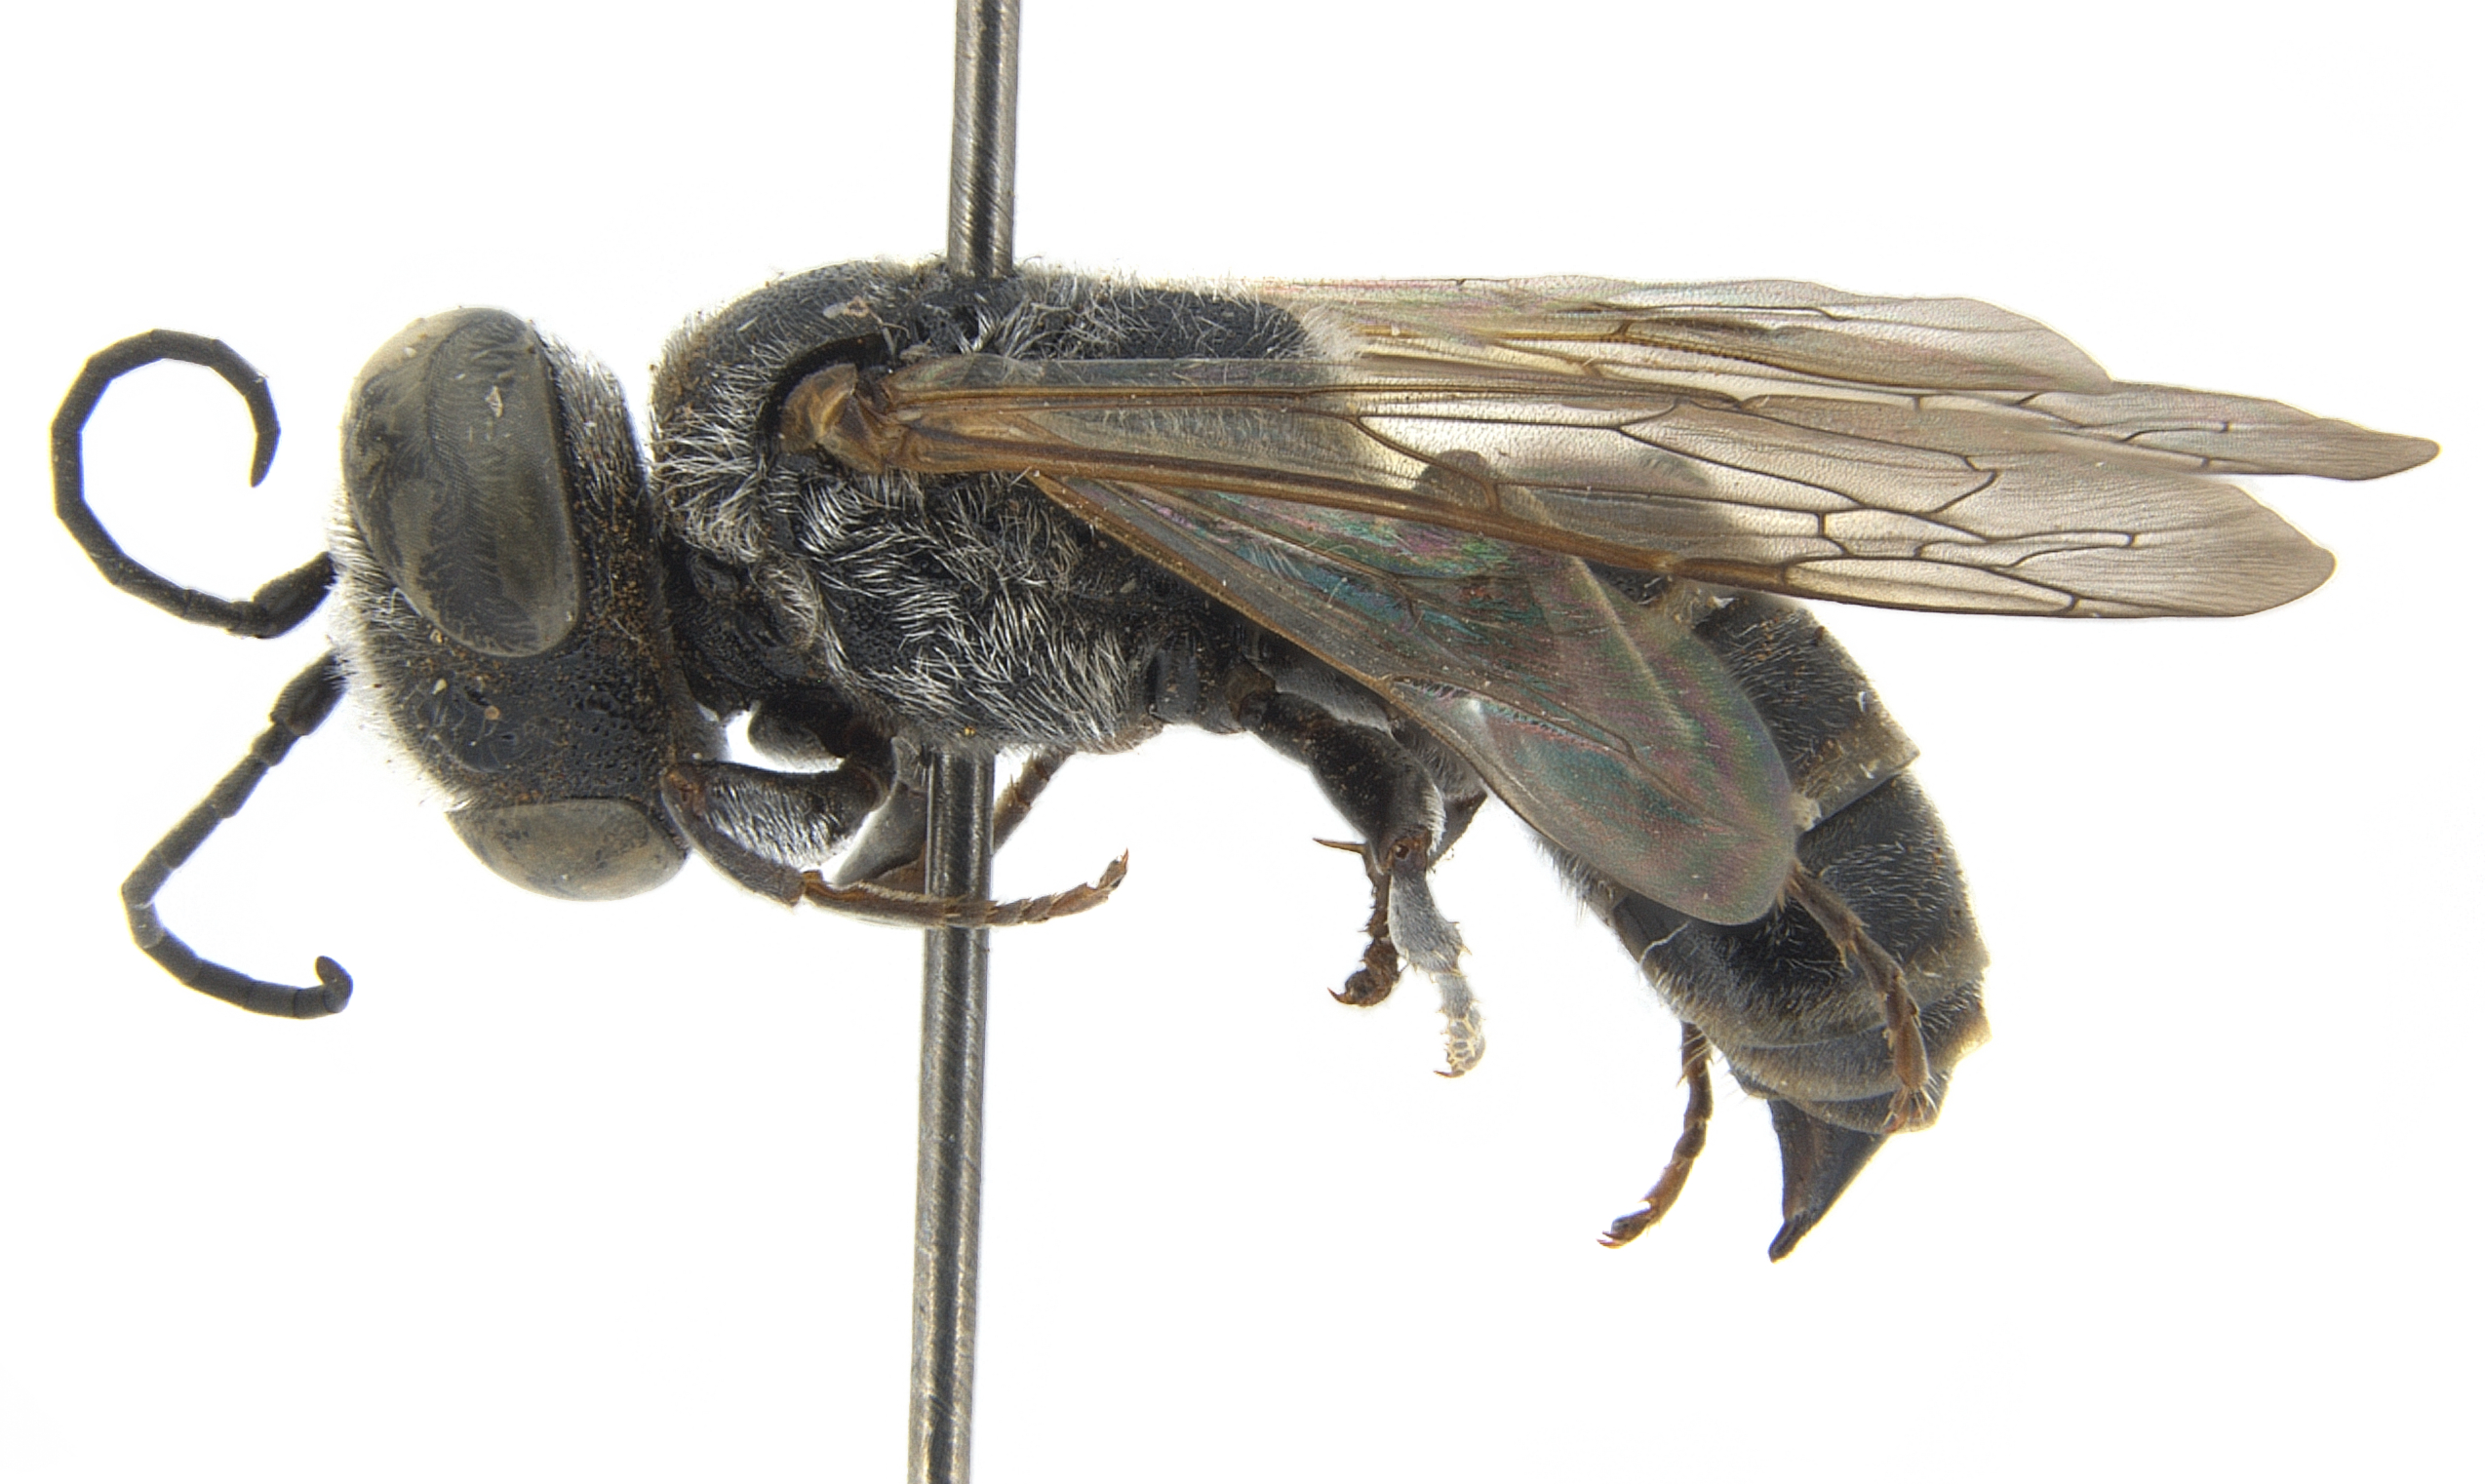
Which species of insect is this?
Holotachysphex holognathus
